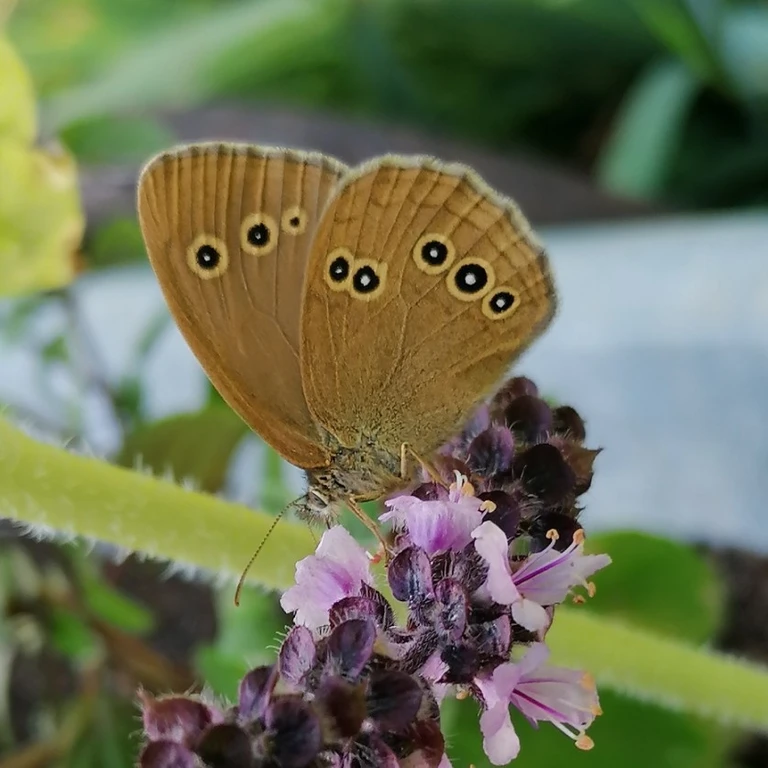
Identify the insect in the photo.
Aphantopus hyperantus
